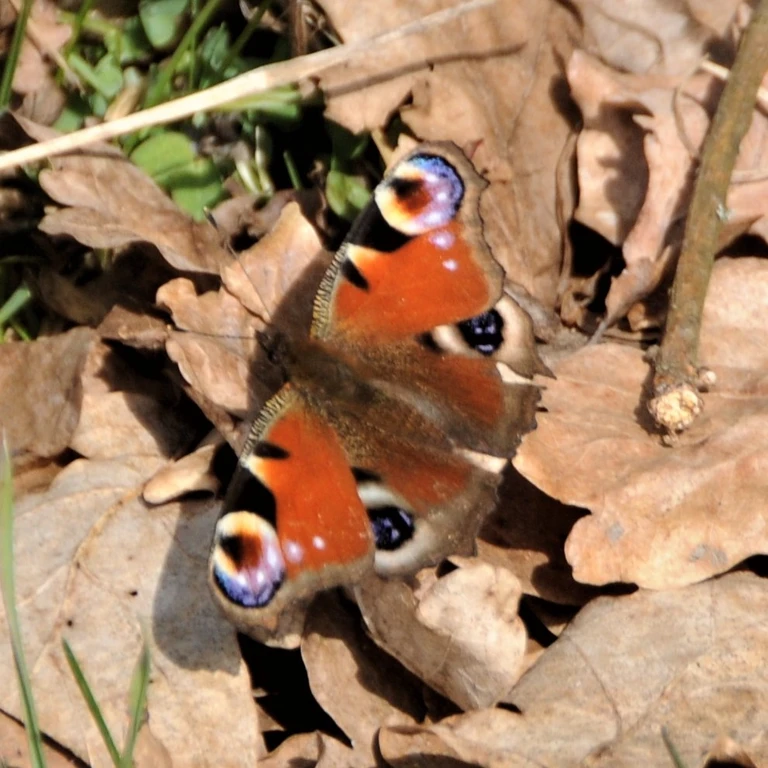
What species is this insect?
Aglais io
